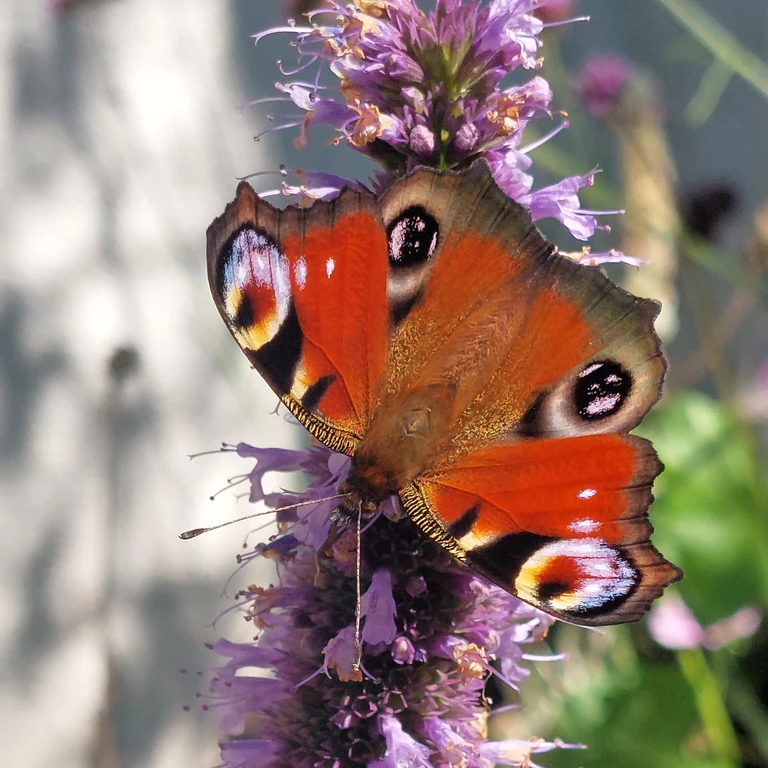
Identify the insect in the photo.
Aglais io
